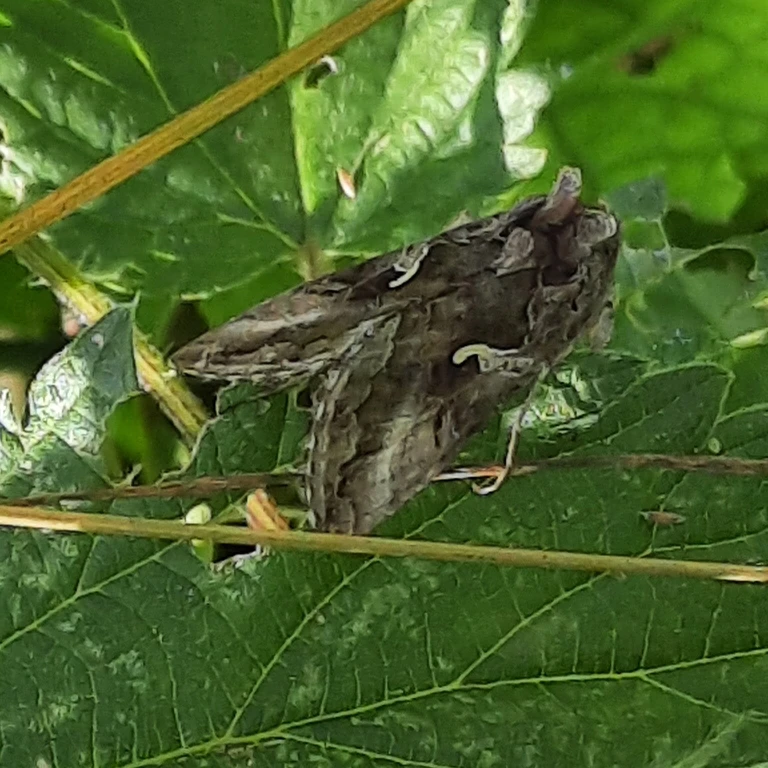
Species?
Autographa gamma
